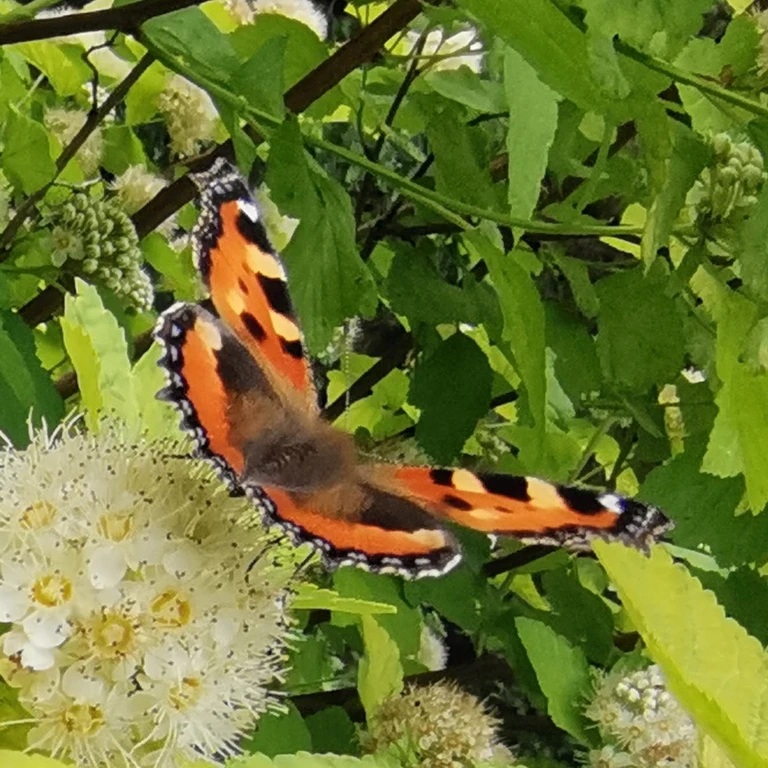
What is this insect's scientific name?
Aglais urticae
